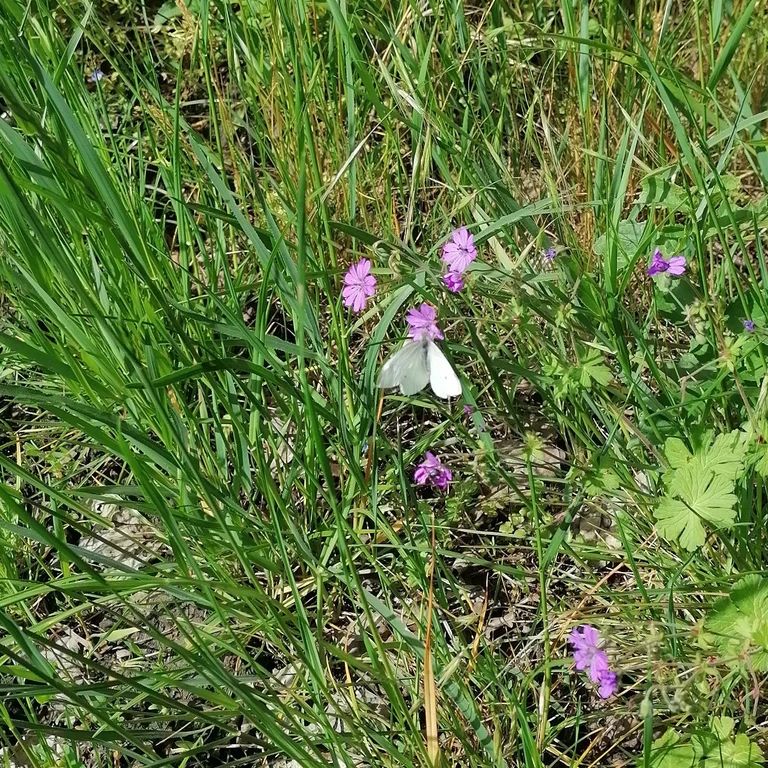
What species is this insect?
Pieris rapae
